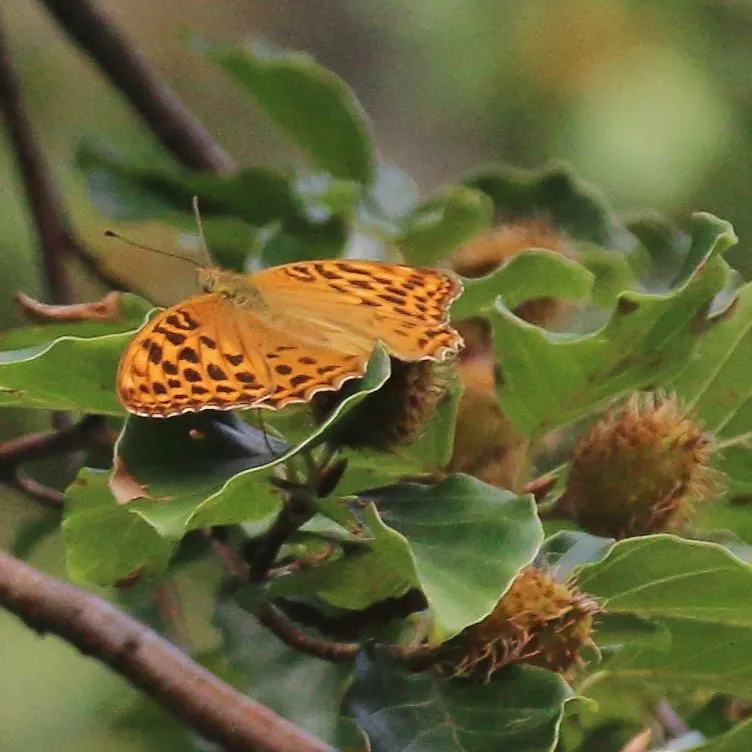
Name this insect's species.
Argynnis paphia
